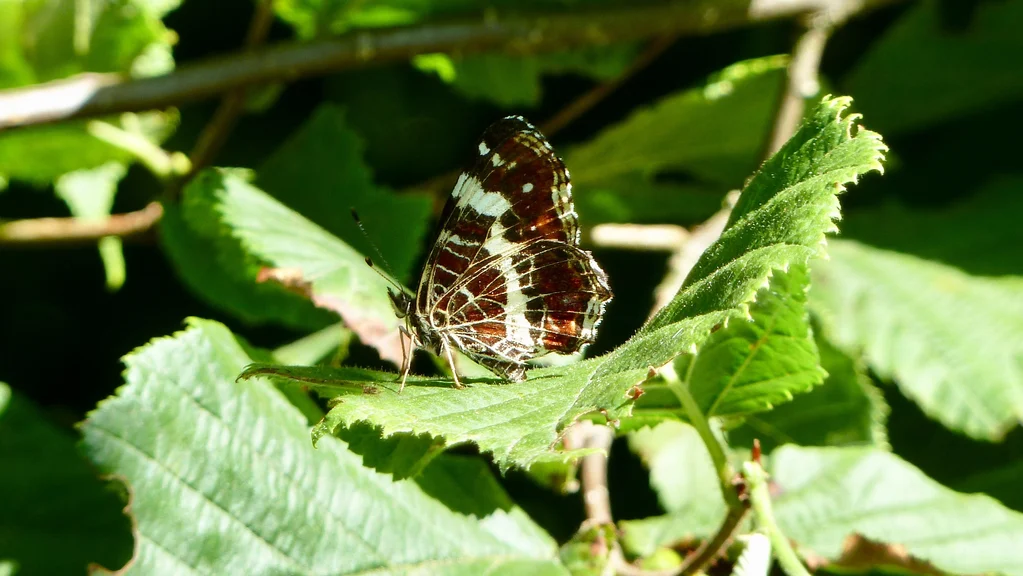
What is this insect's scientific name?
Araschnia levana
